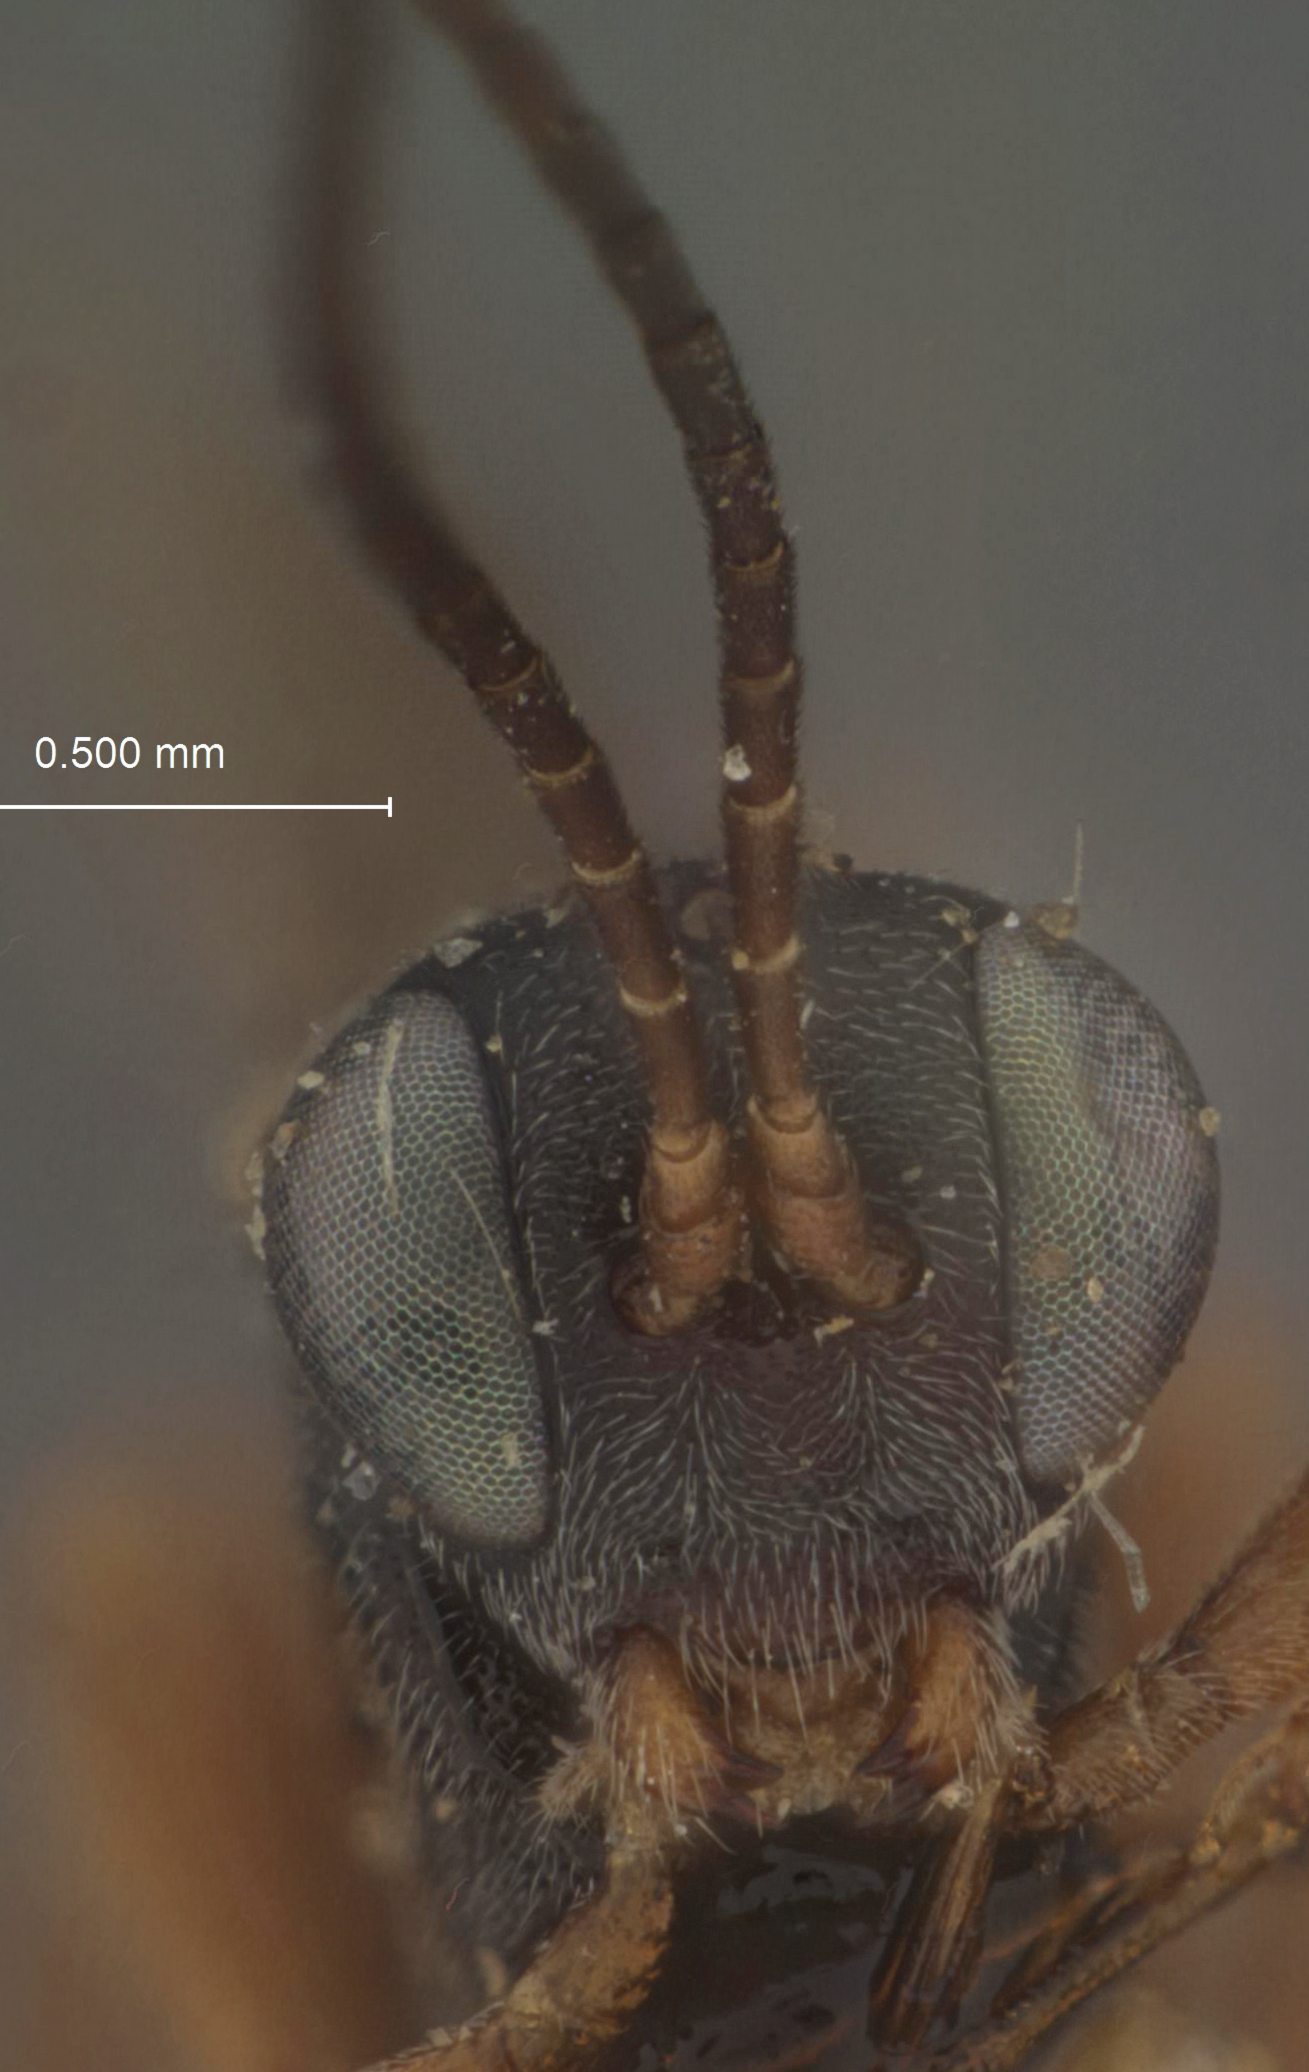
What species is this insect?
Oligotmema prima
